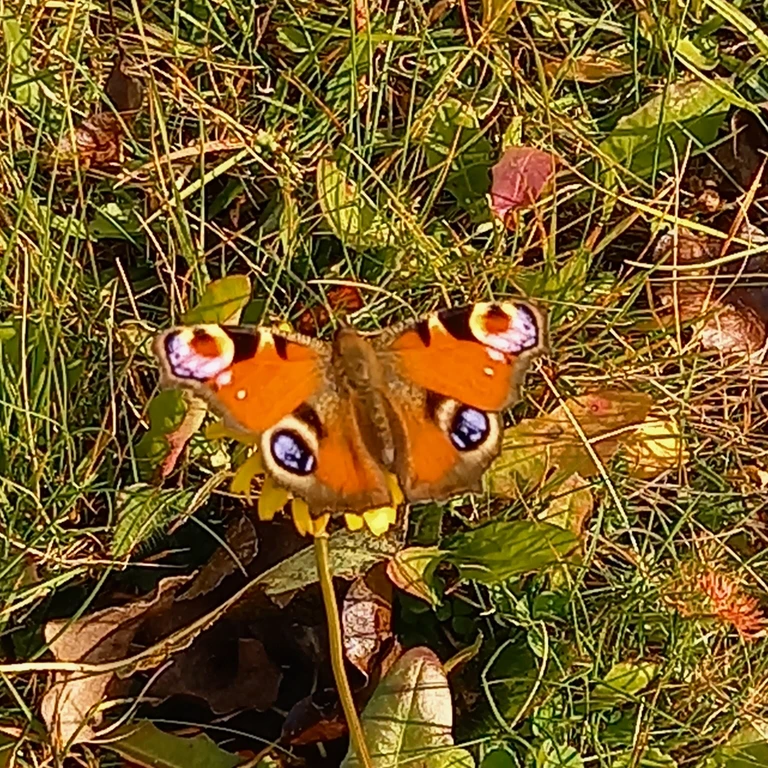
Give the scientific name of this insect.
Aglais io
